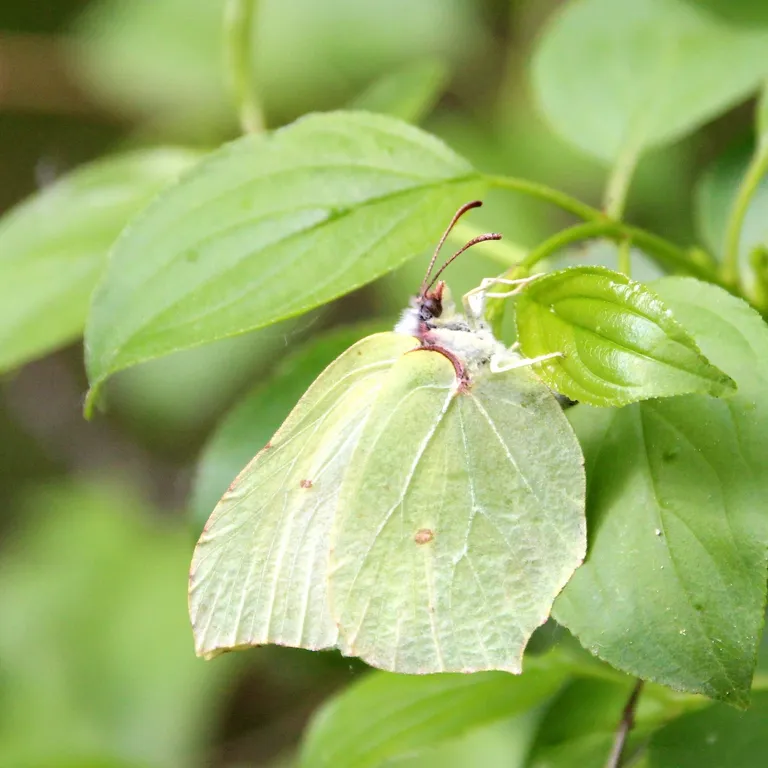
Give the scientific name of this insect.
Gonepteryx rhamni
